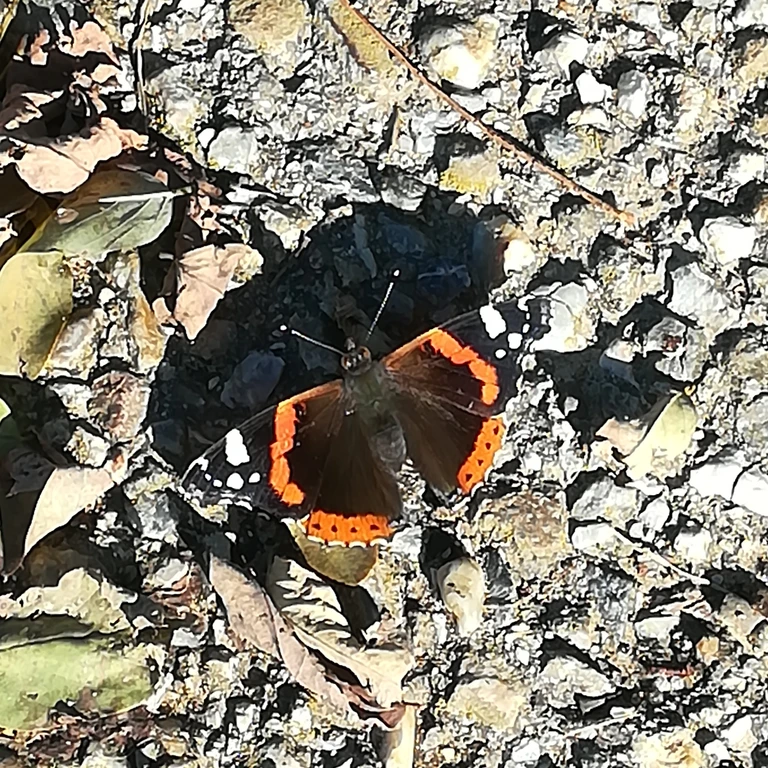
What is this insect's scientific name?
Vanessa atalanta
